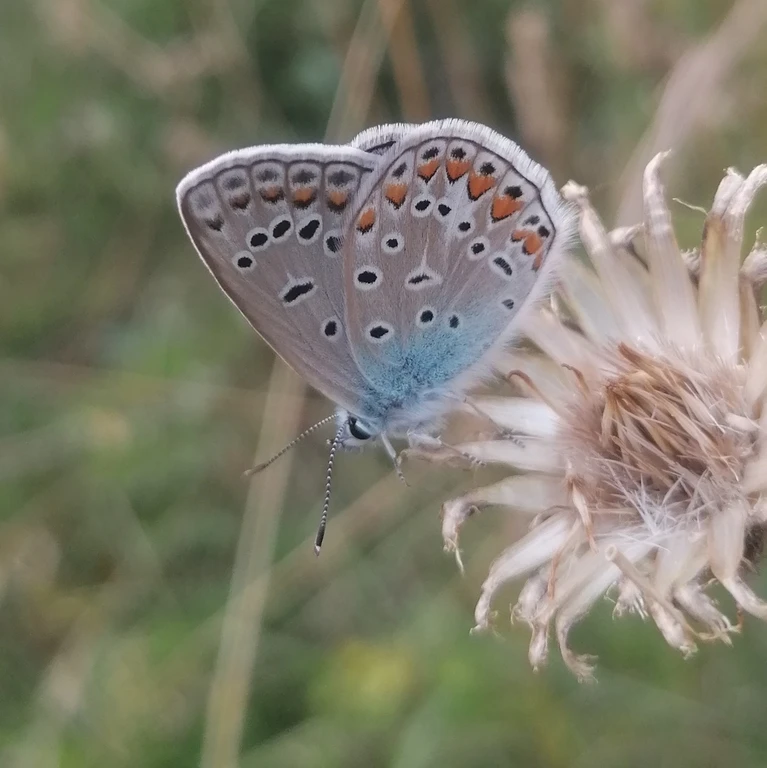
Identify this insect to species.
Polyommatus icarus
